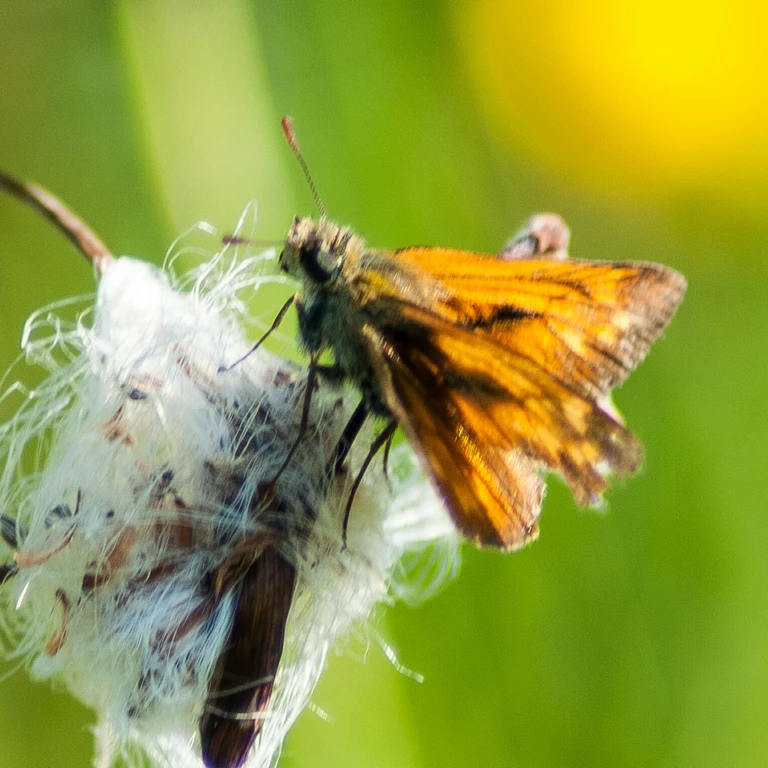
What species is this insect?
Ochlodes sylvanus (also Ochlodes venata)
